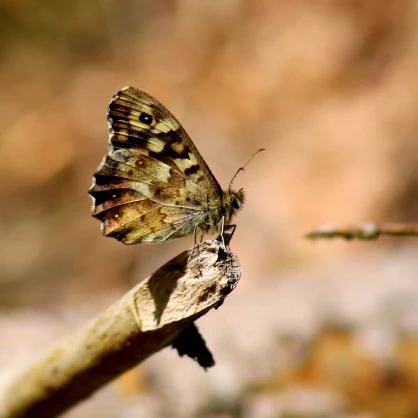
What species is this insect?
Pararge aegeria
